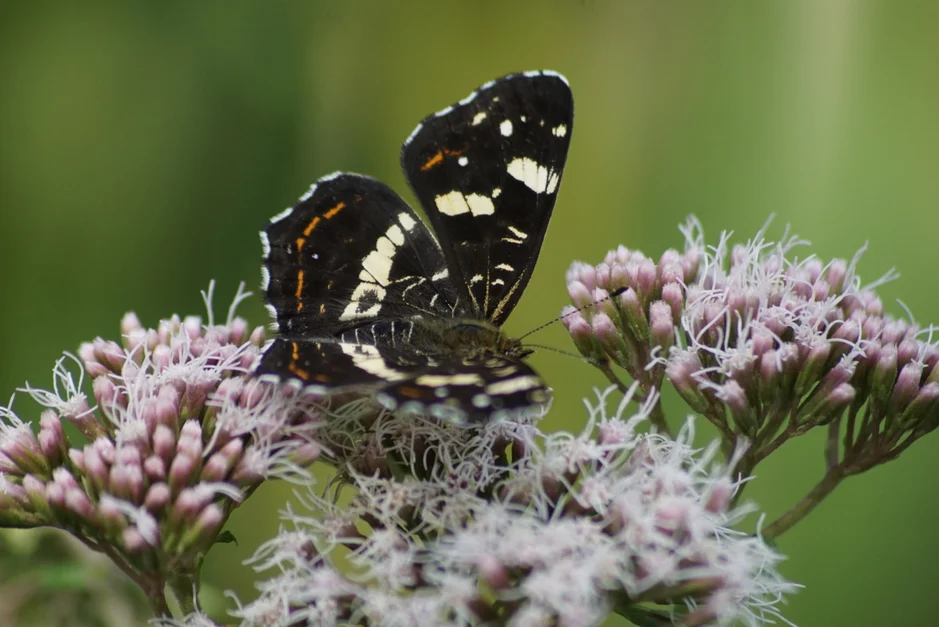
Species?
Araschnia levana
